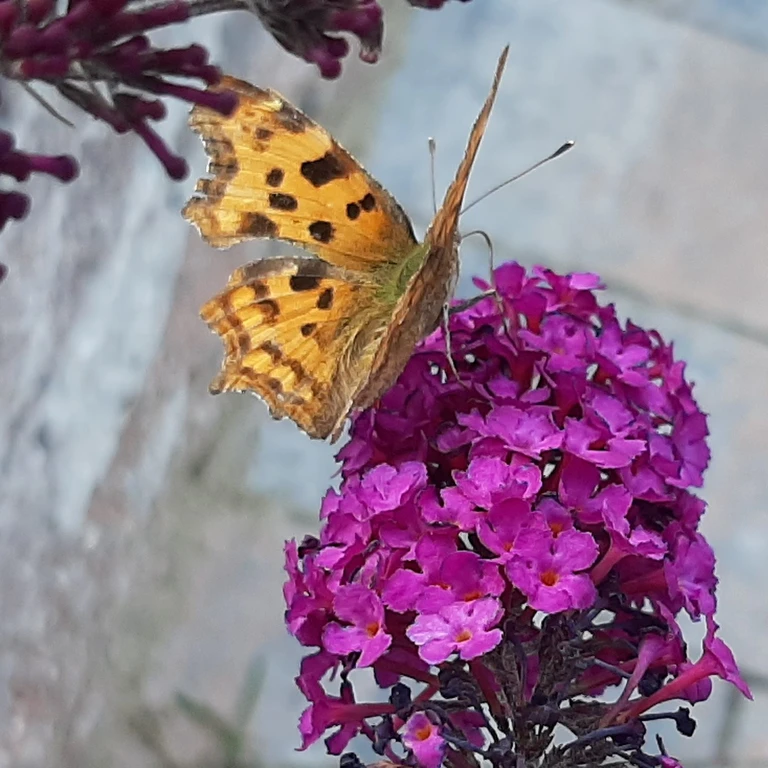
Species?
Polygonia c-album
